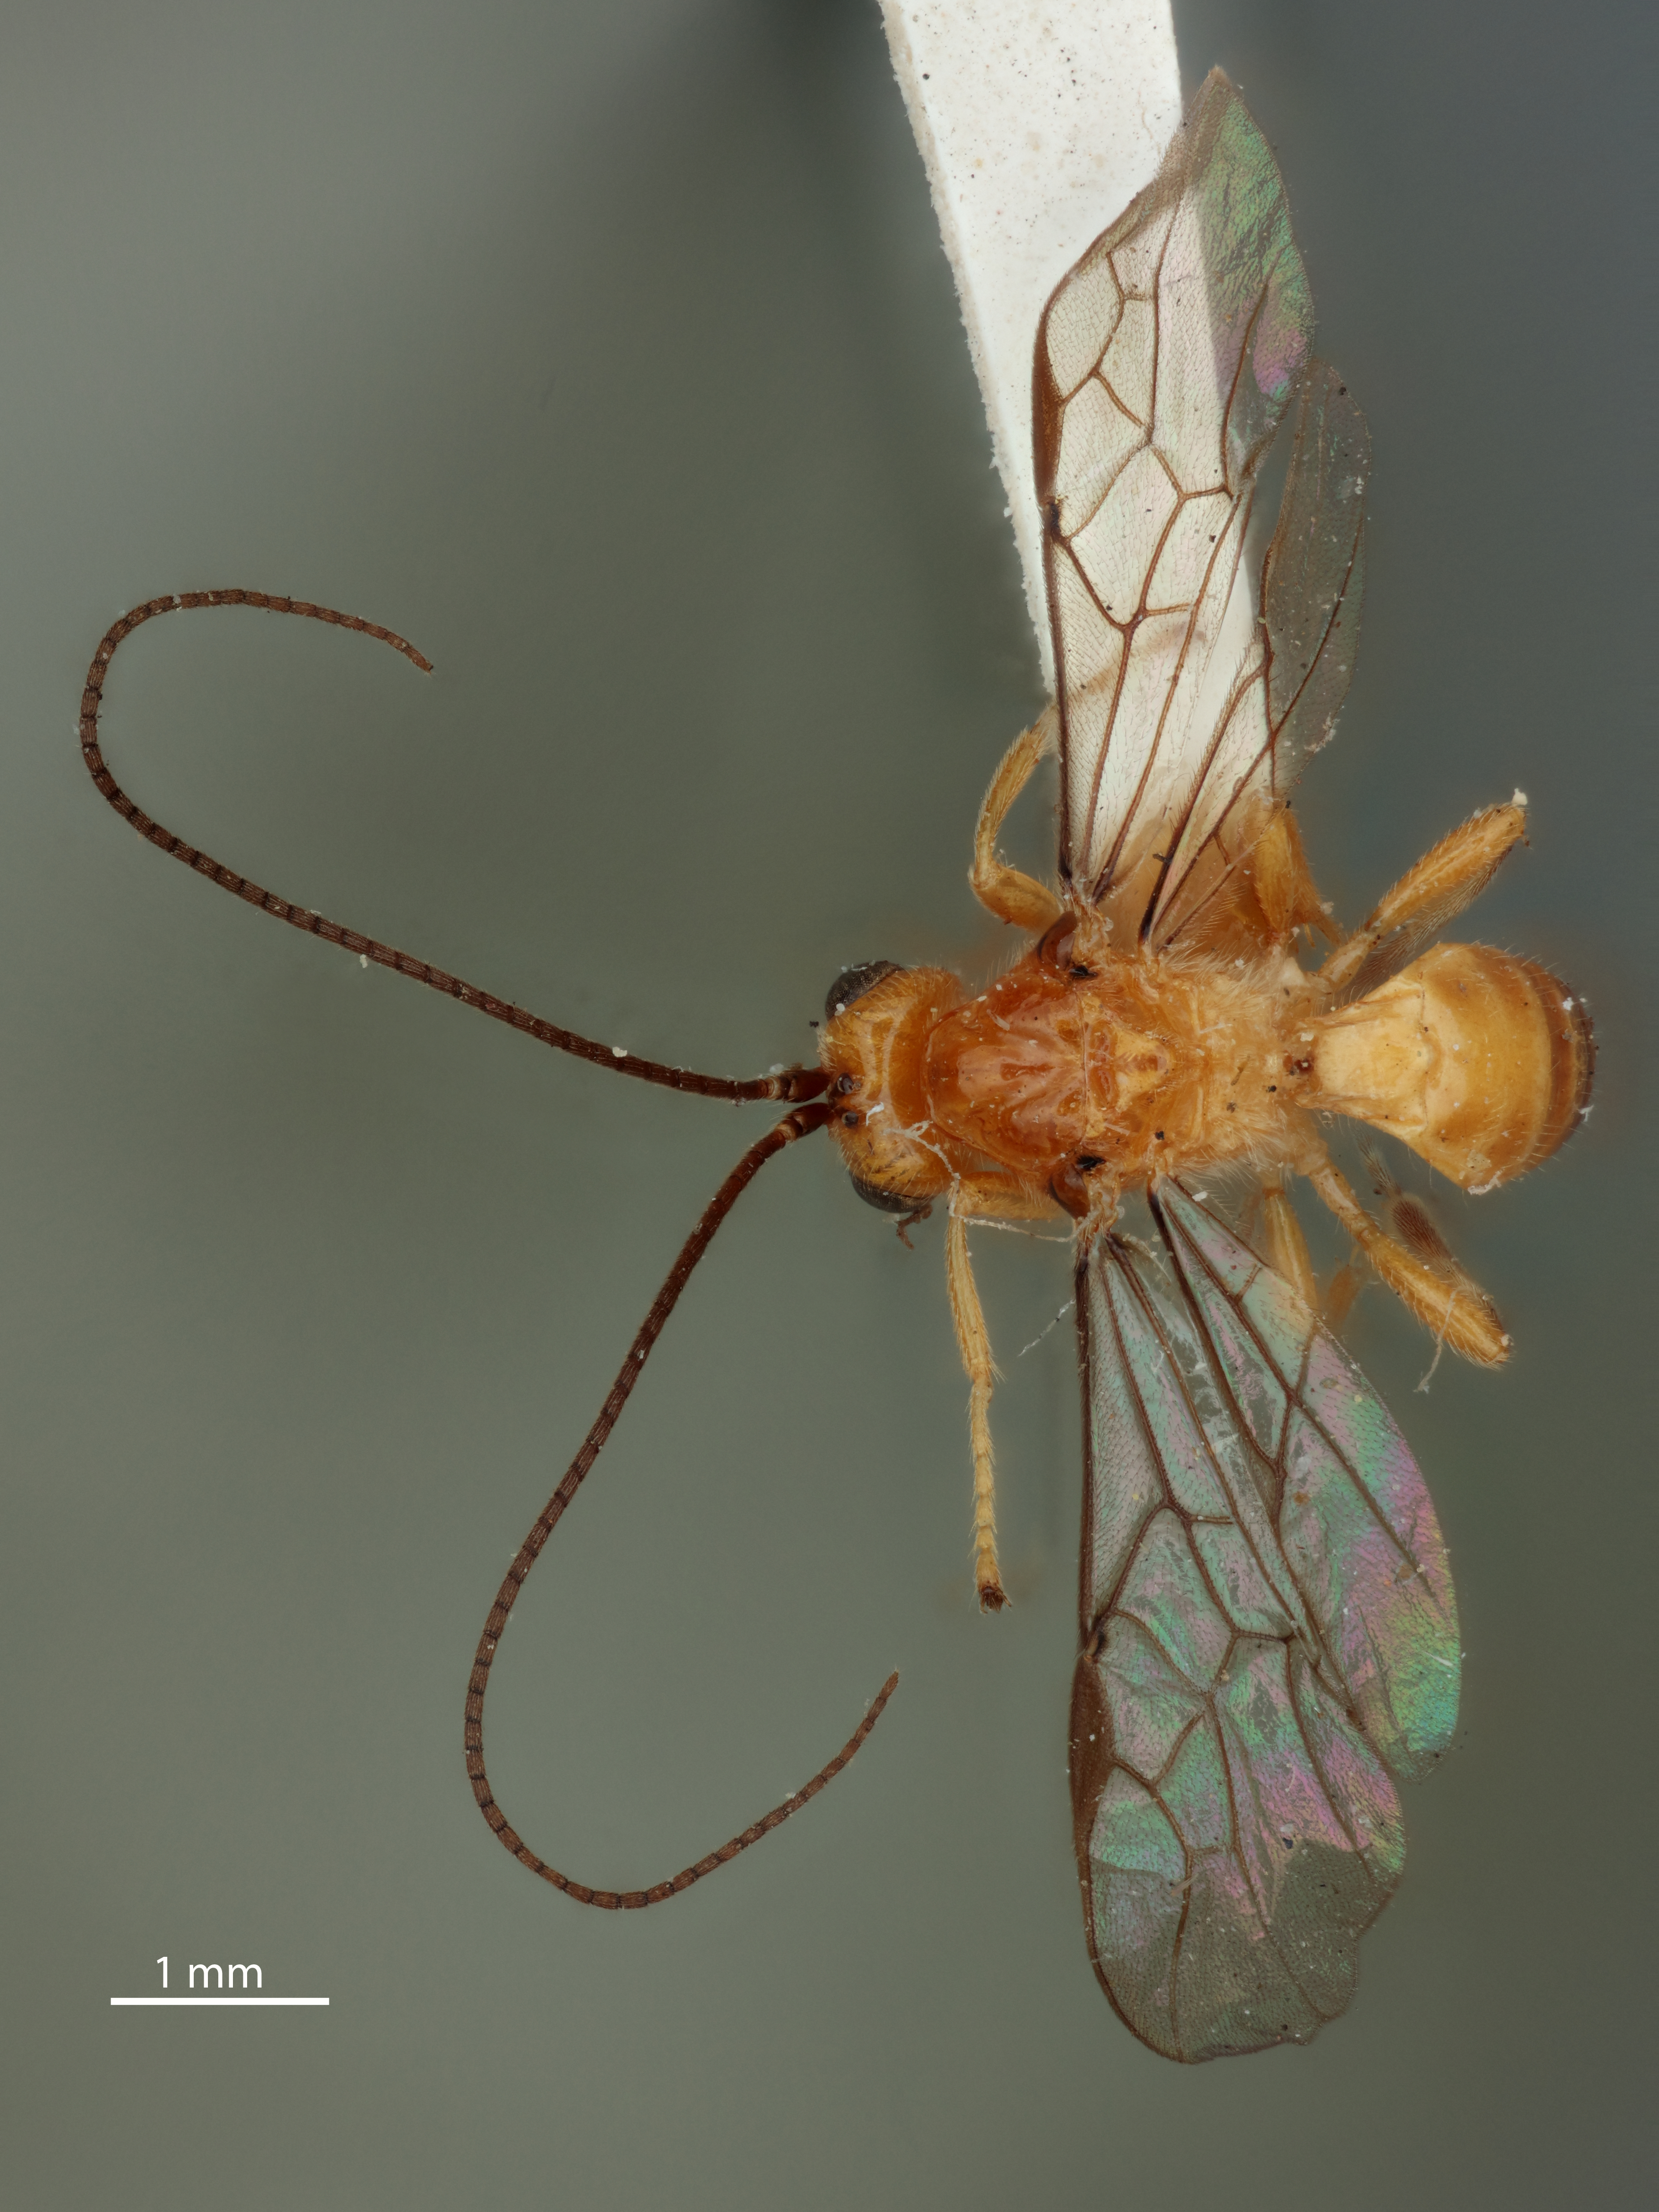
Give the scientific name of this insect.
Opius cereus
